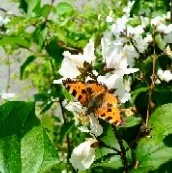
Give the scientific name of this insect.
Aglais urticae
